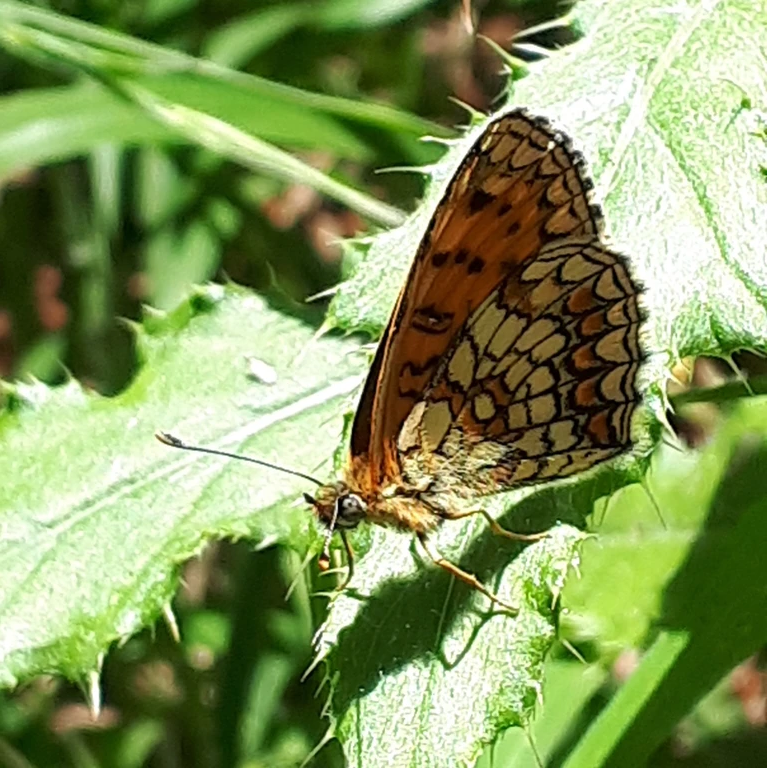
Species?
Melitaea athalia
